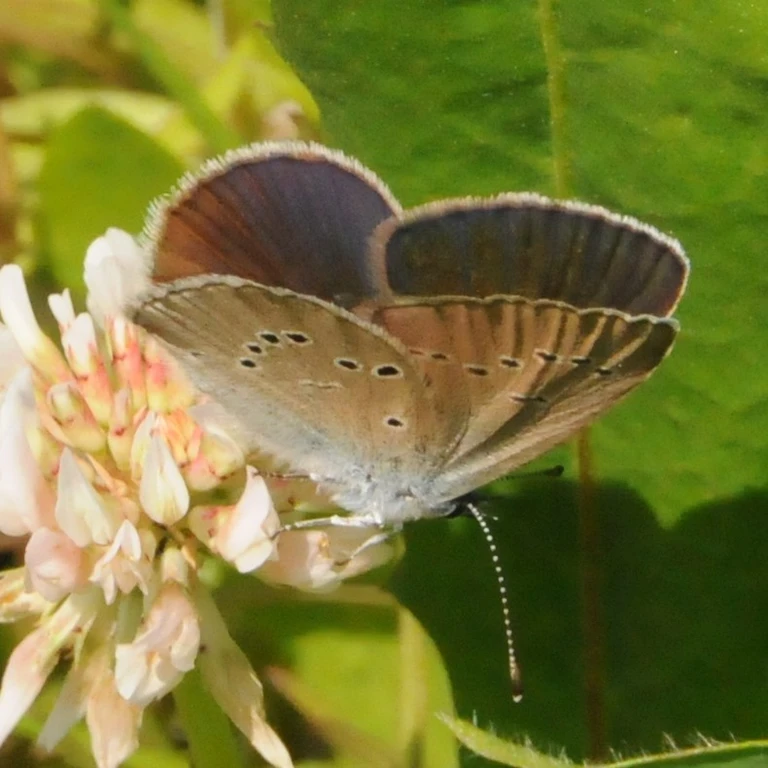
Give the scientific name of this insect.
Cyaniris semiargus
